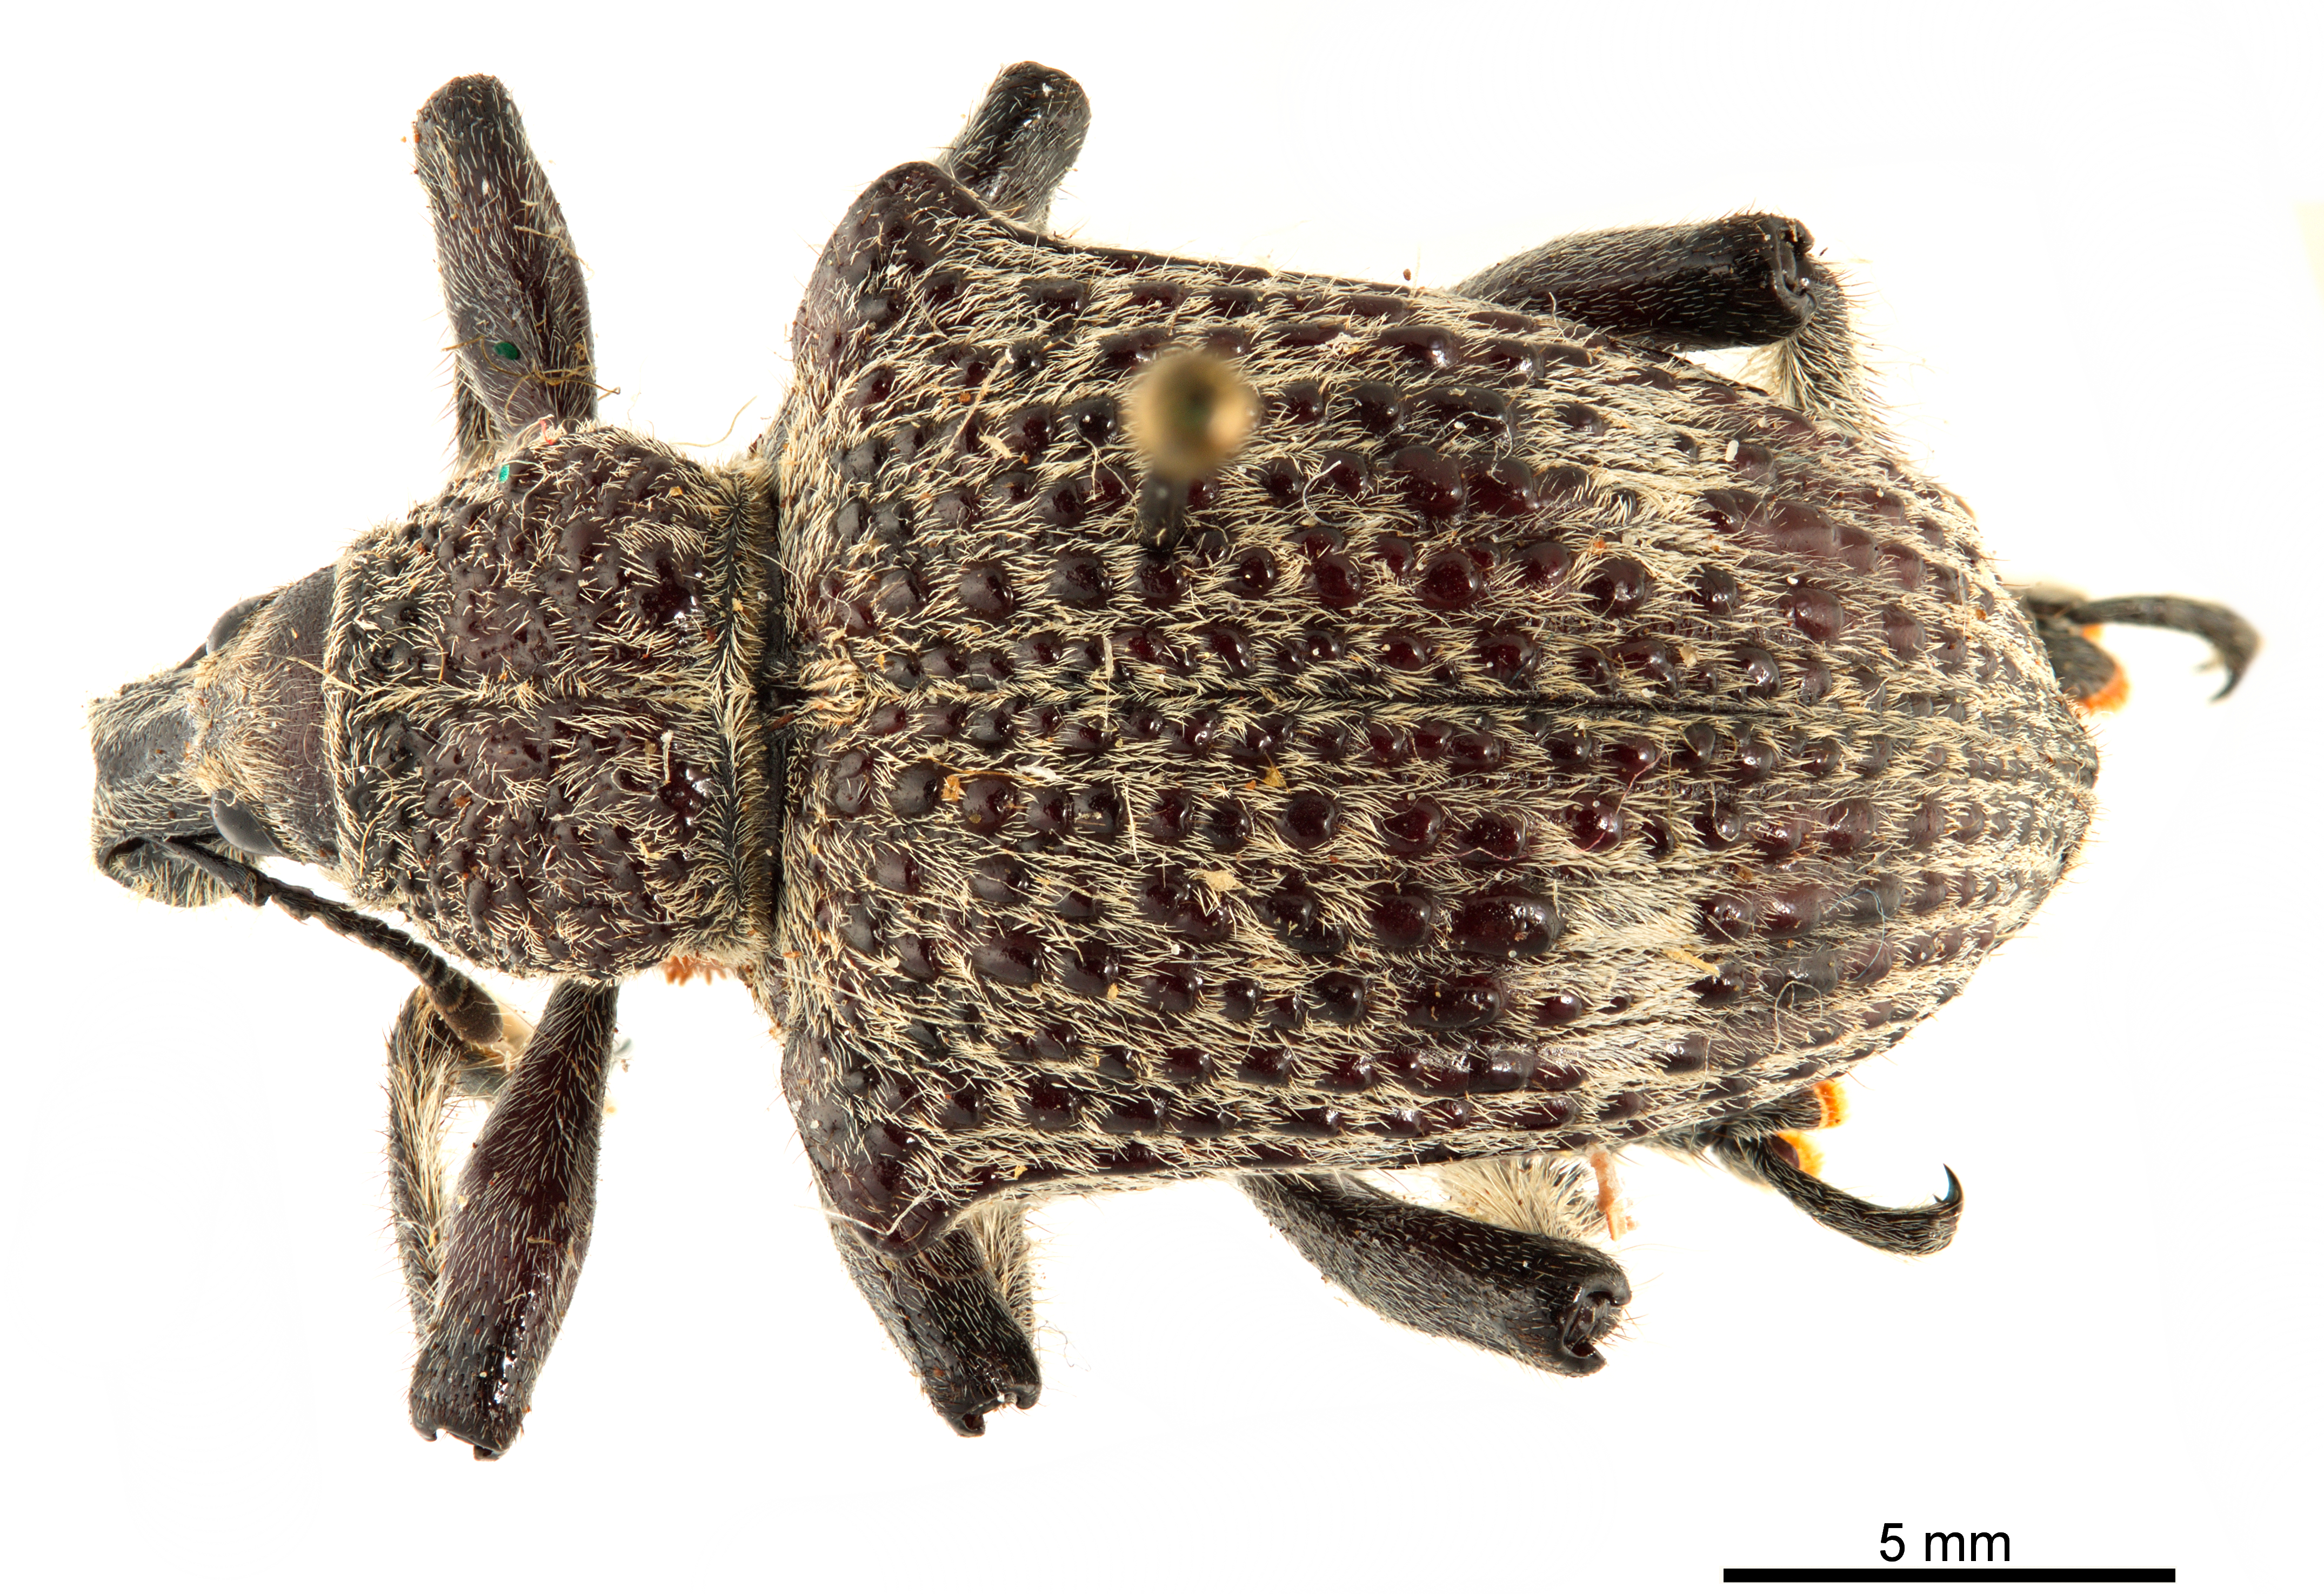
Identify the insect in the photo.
Entimus arrogans
